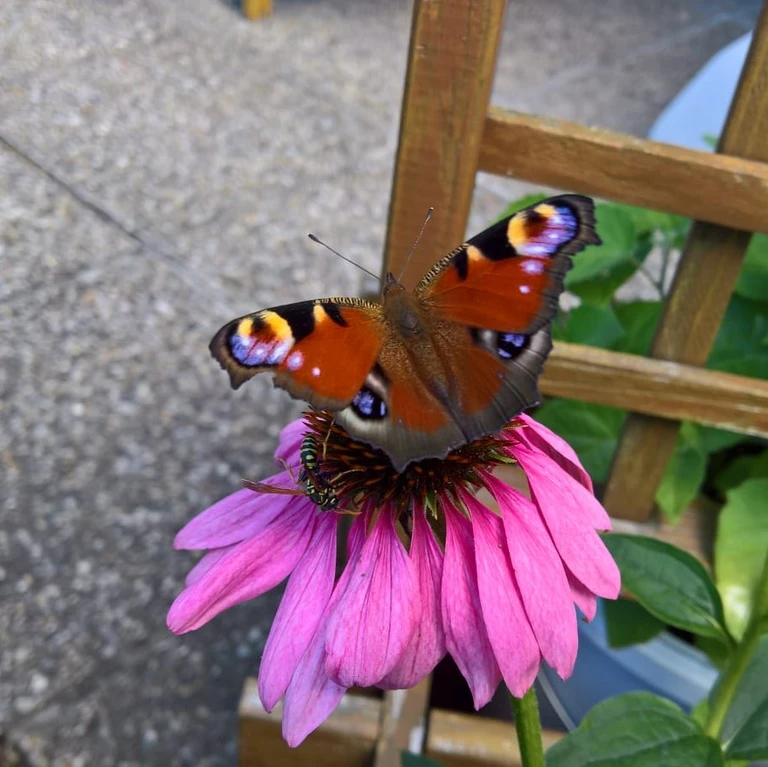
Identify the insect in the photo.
Aglais io
